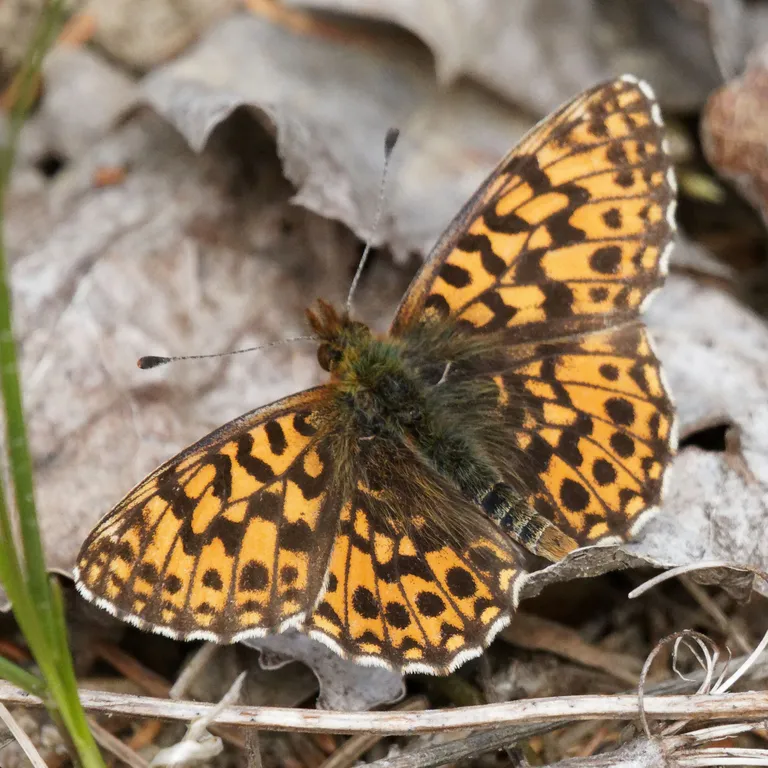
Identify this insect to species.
Boloria dia
